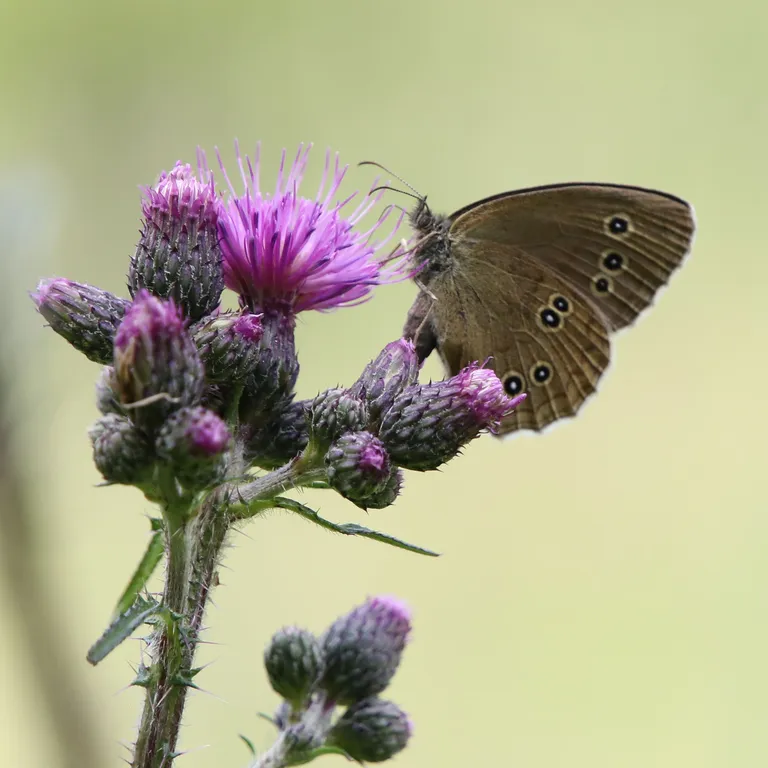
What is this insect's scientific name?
Aphantopus hyperantus
